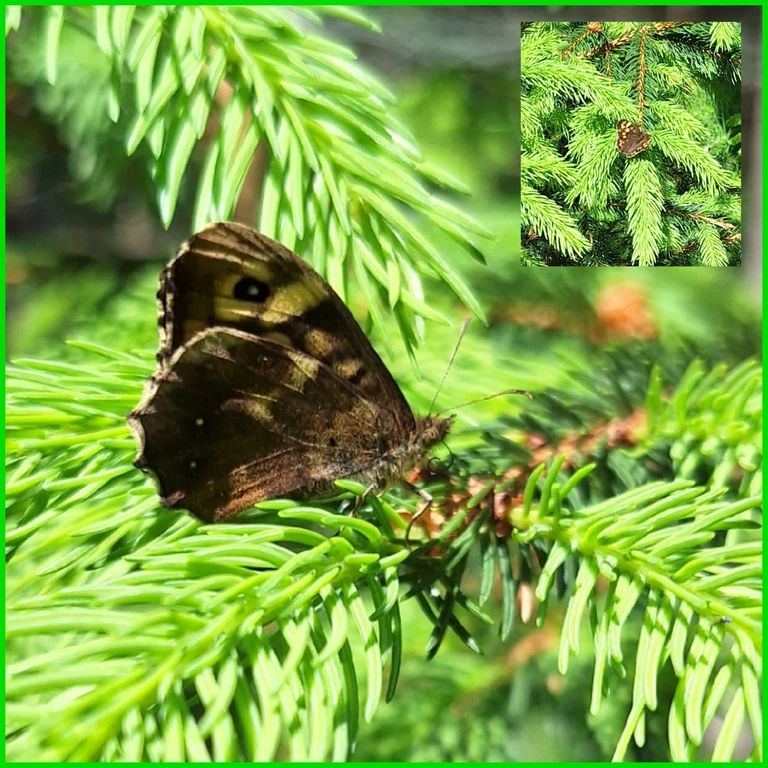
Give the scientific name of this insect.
Pararge aegeria
